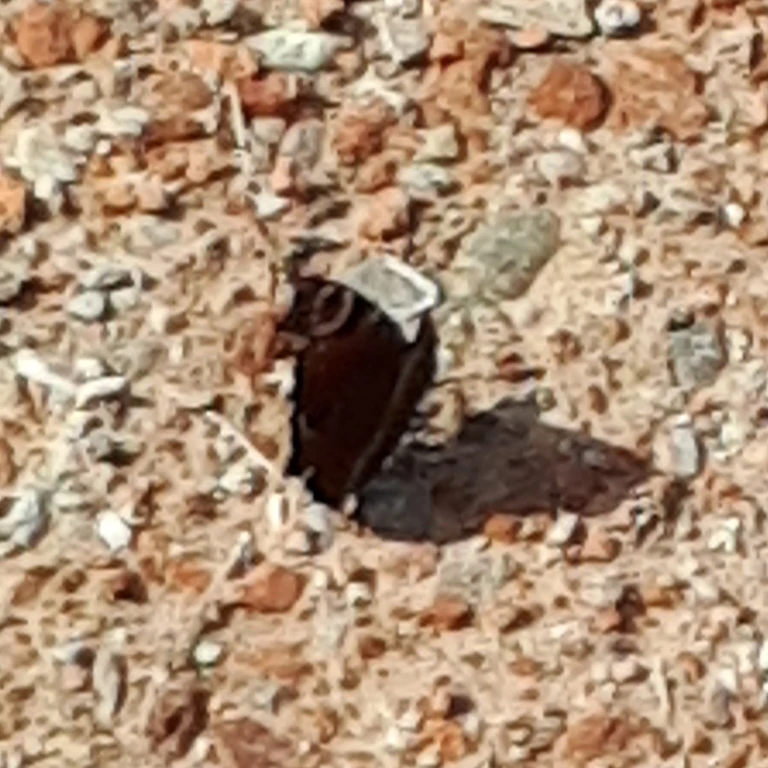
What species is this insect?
Aglais io
